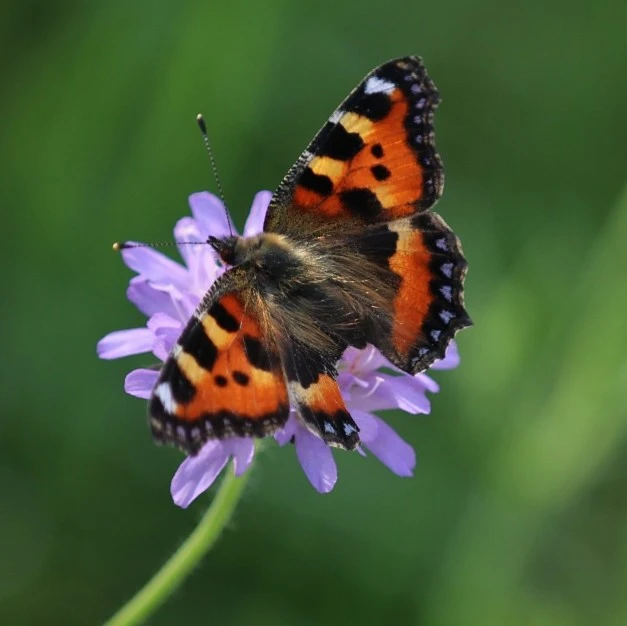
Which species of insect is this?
Aglais urticae
